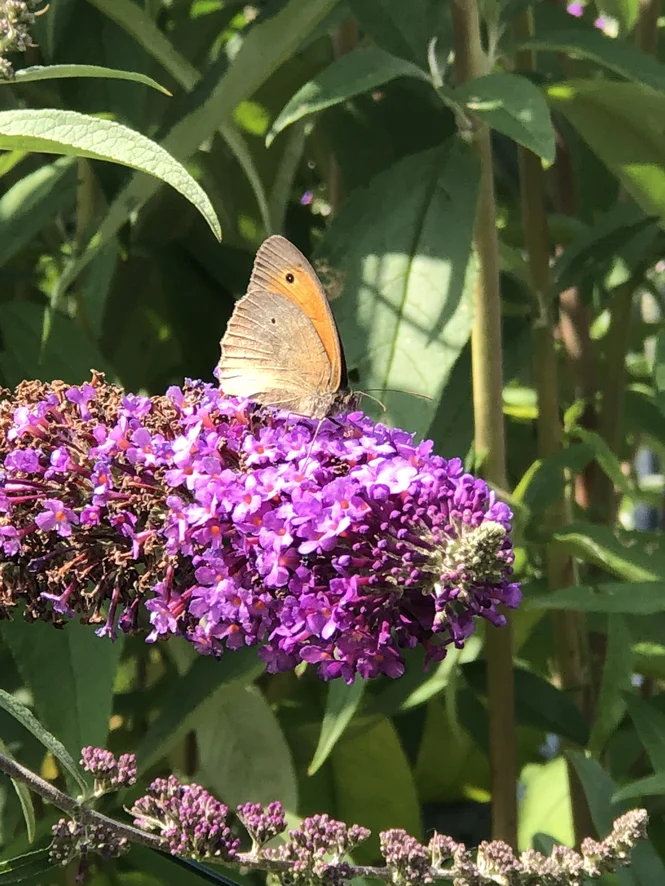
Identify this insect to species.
Maniola jurtina
